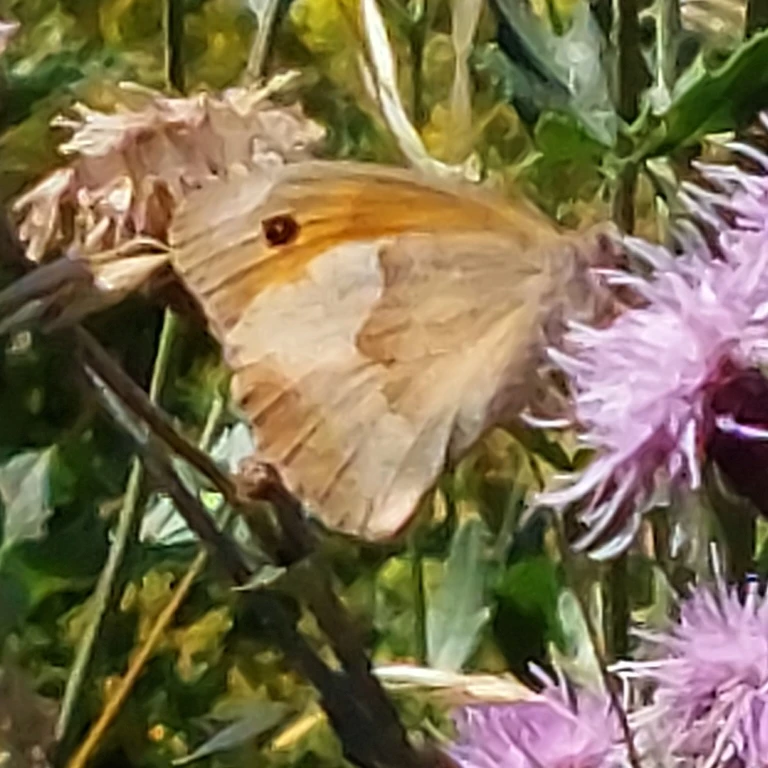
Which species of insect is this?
Maniola jurtina
